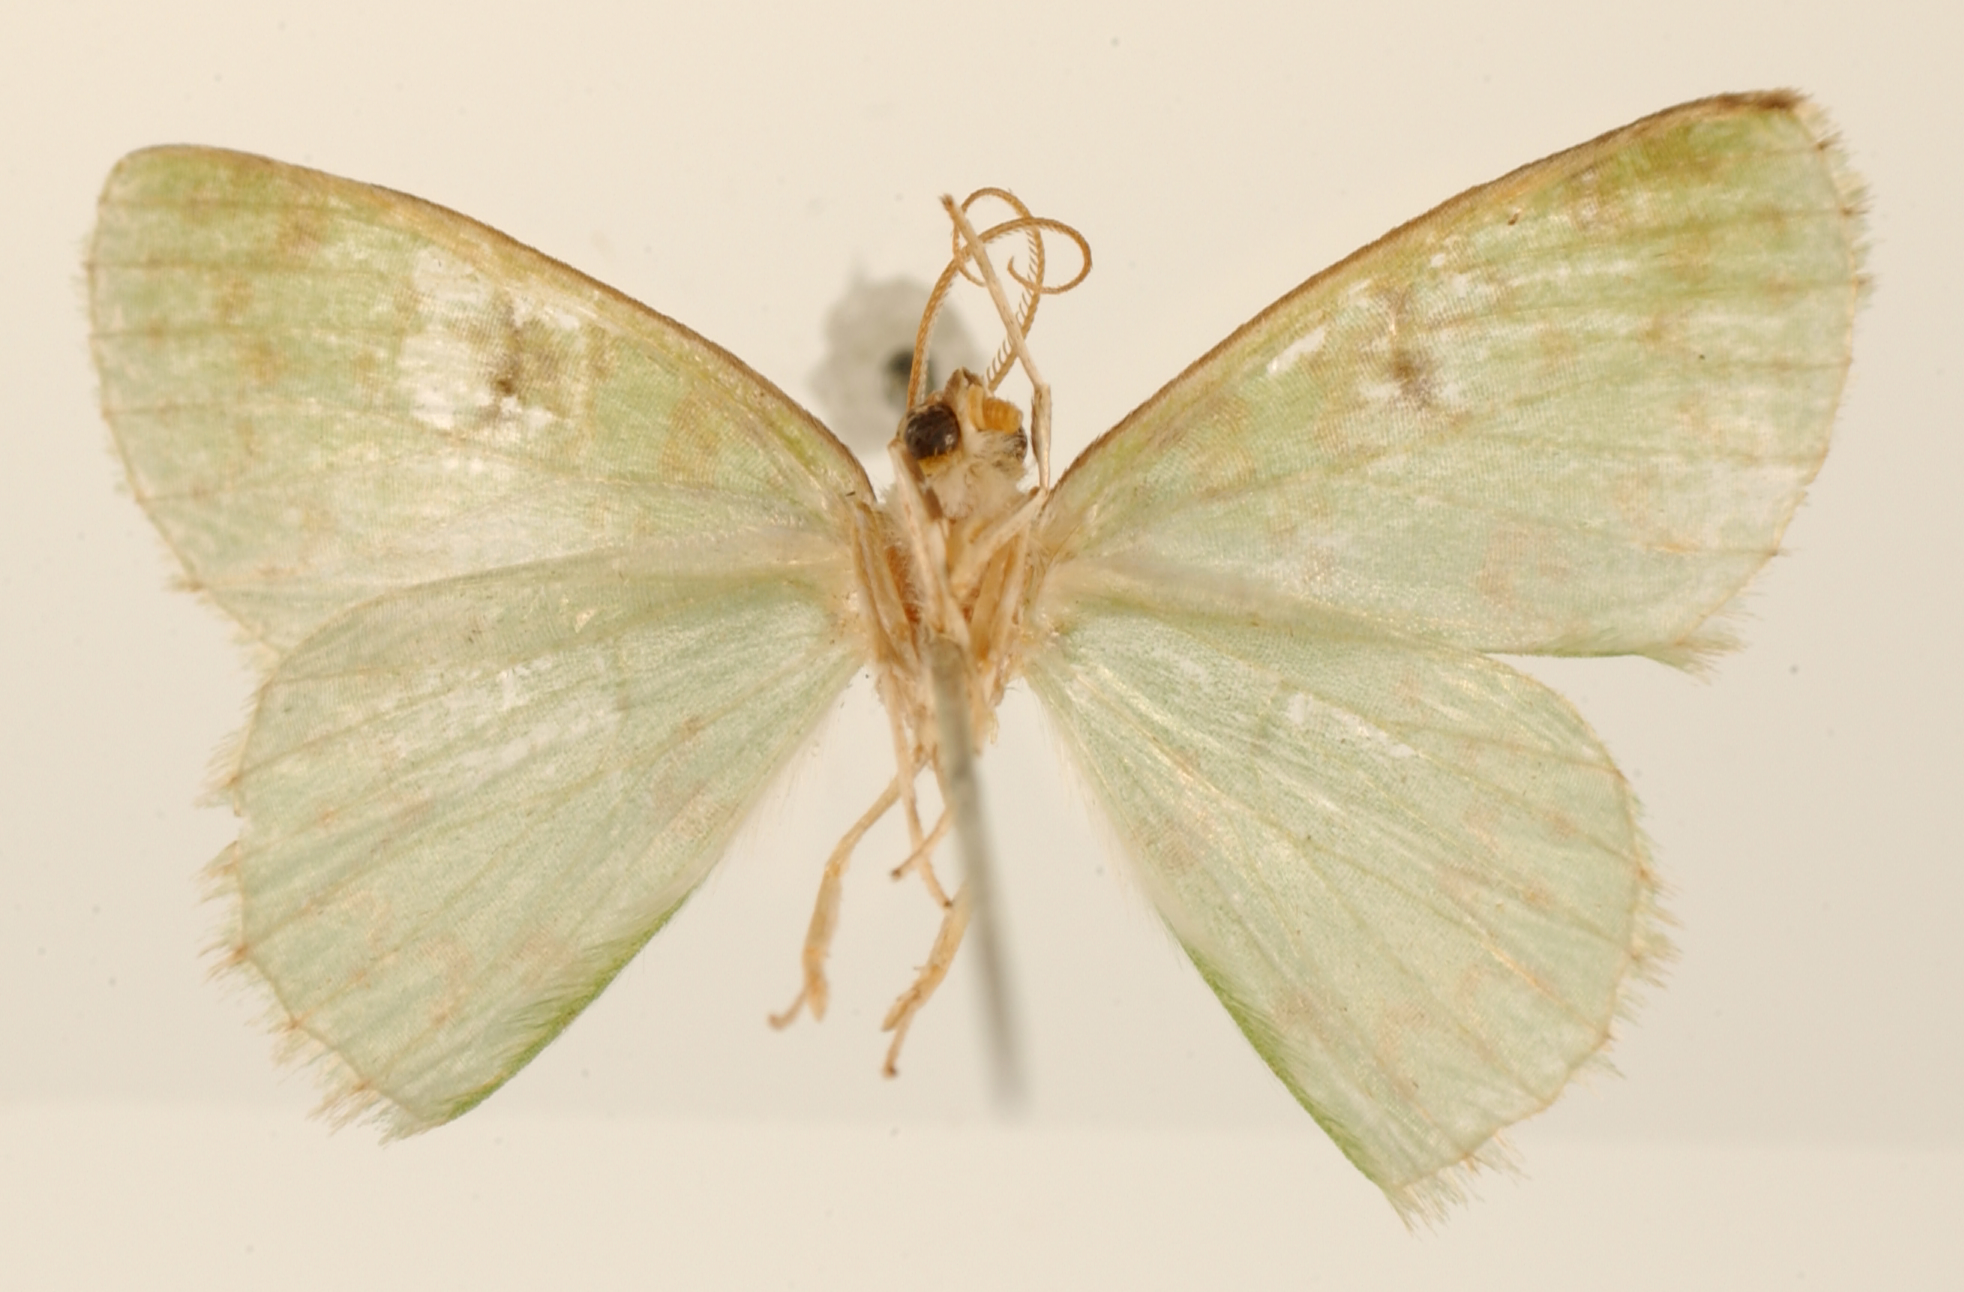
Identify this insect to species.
Racheospila puntillada
